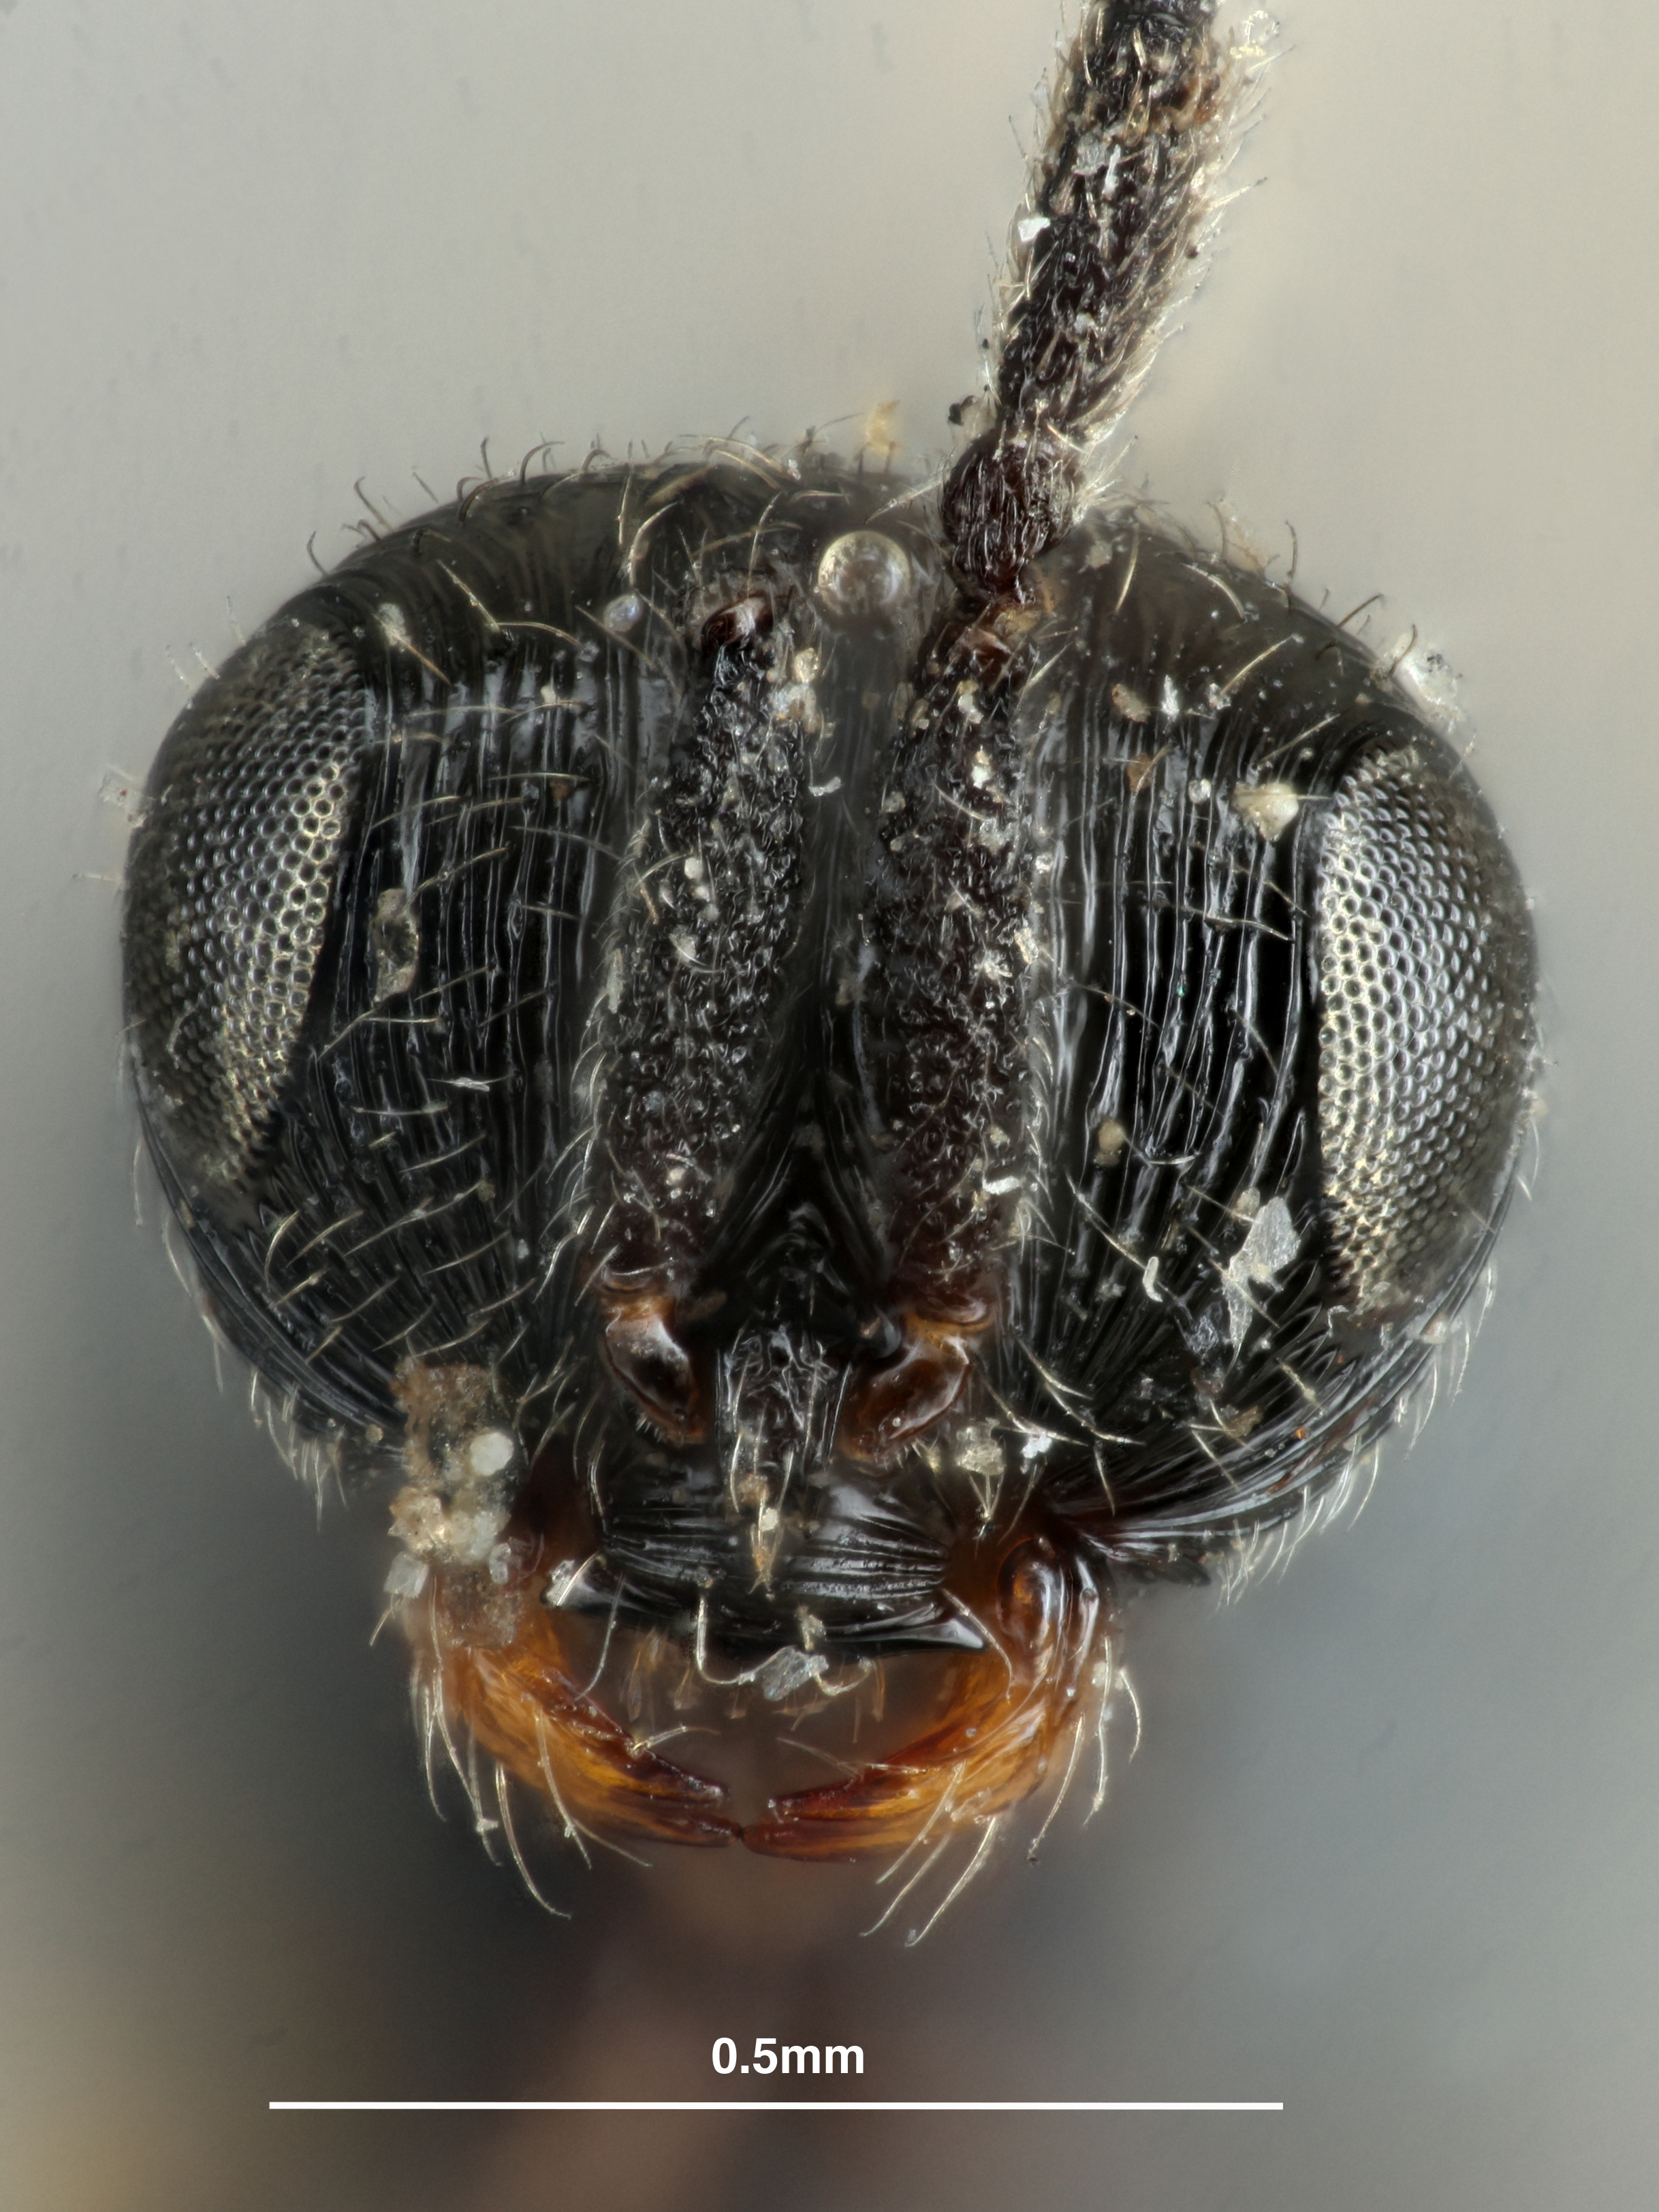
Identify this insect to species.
Prosacantha nigripes
